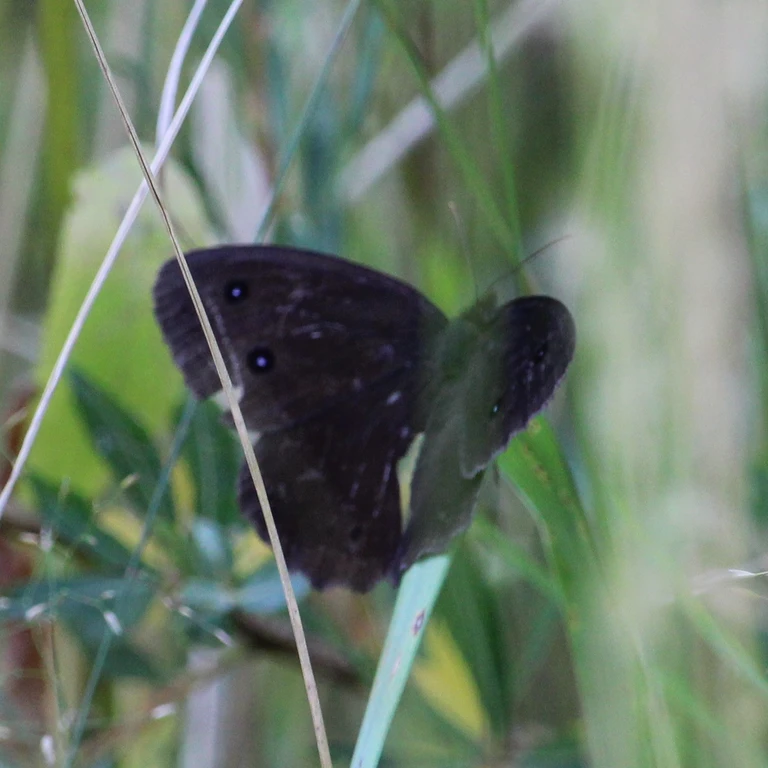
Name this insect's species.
Minois dryas
